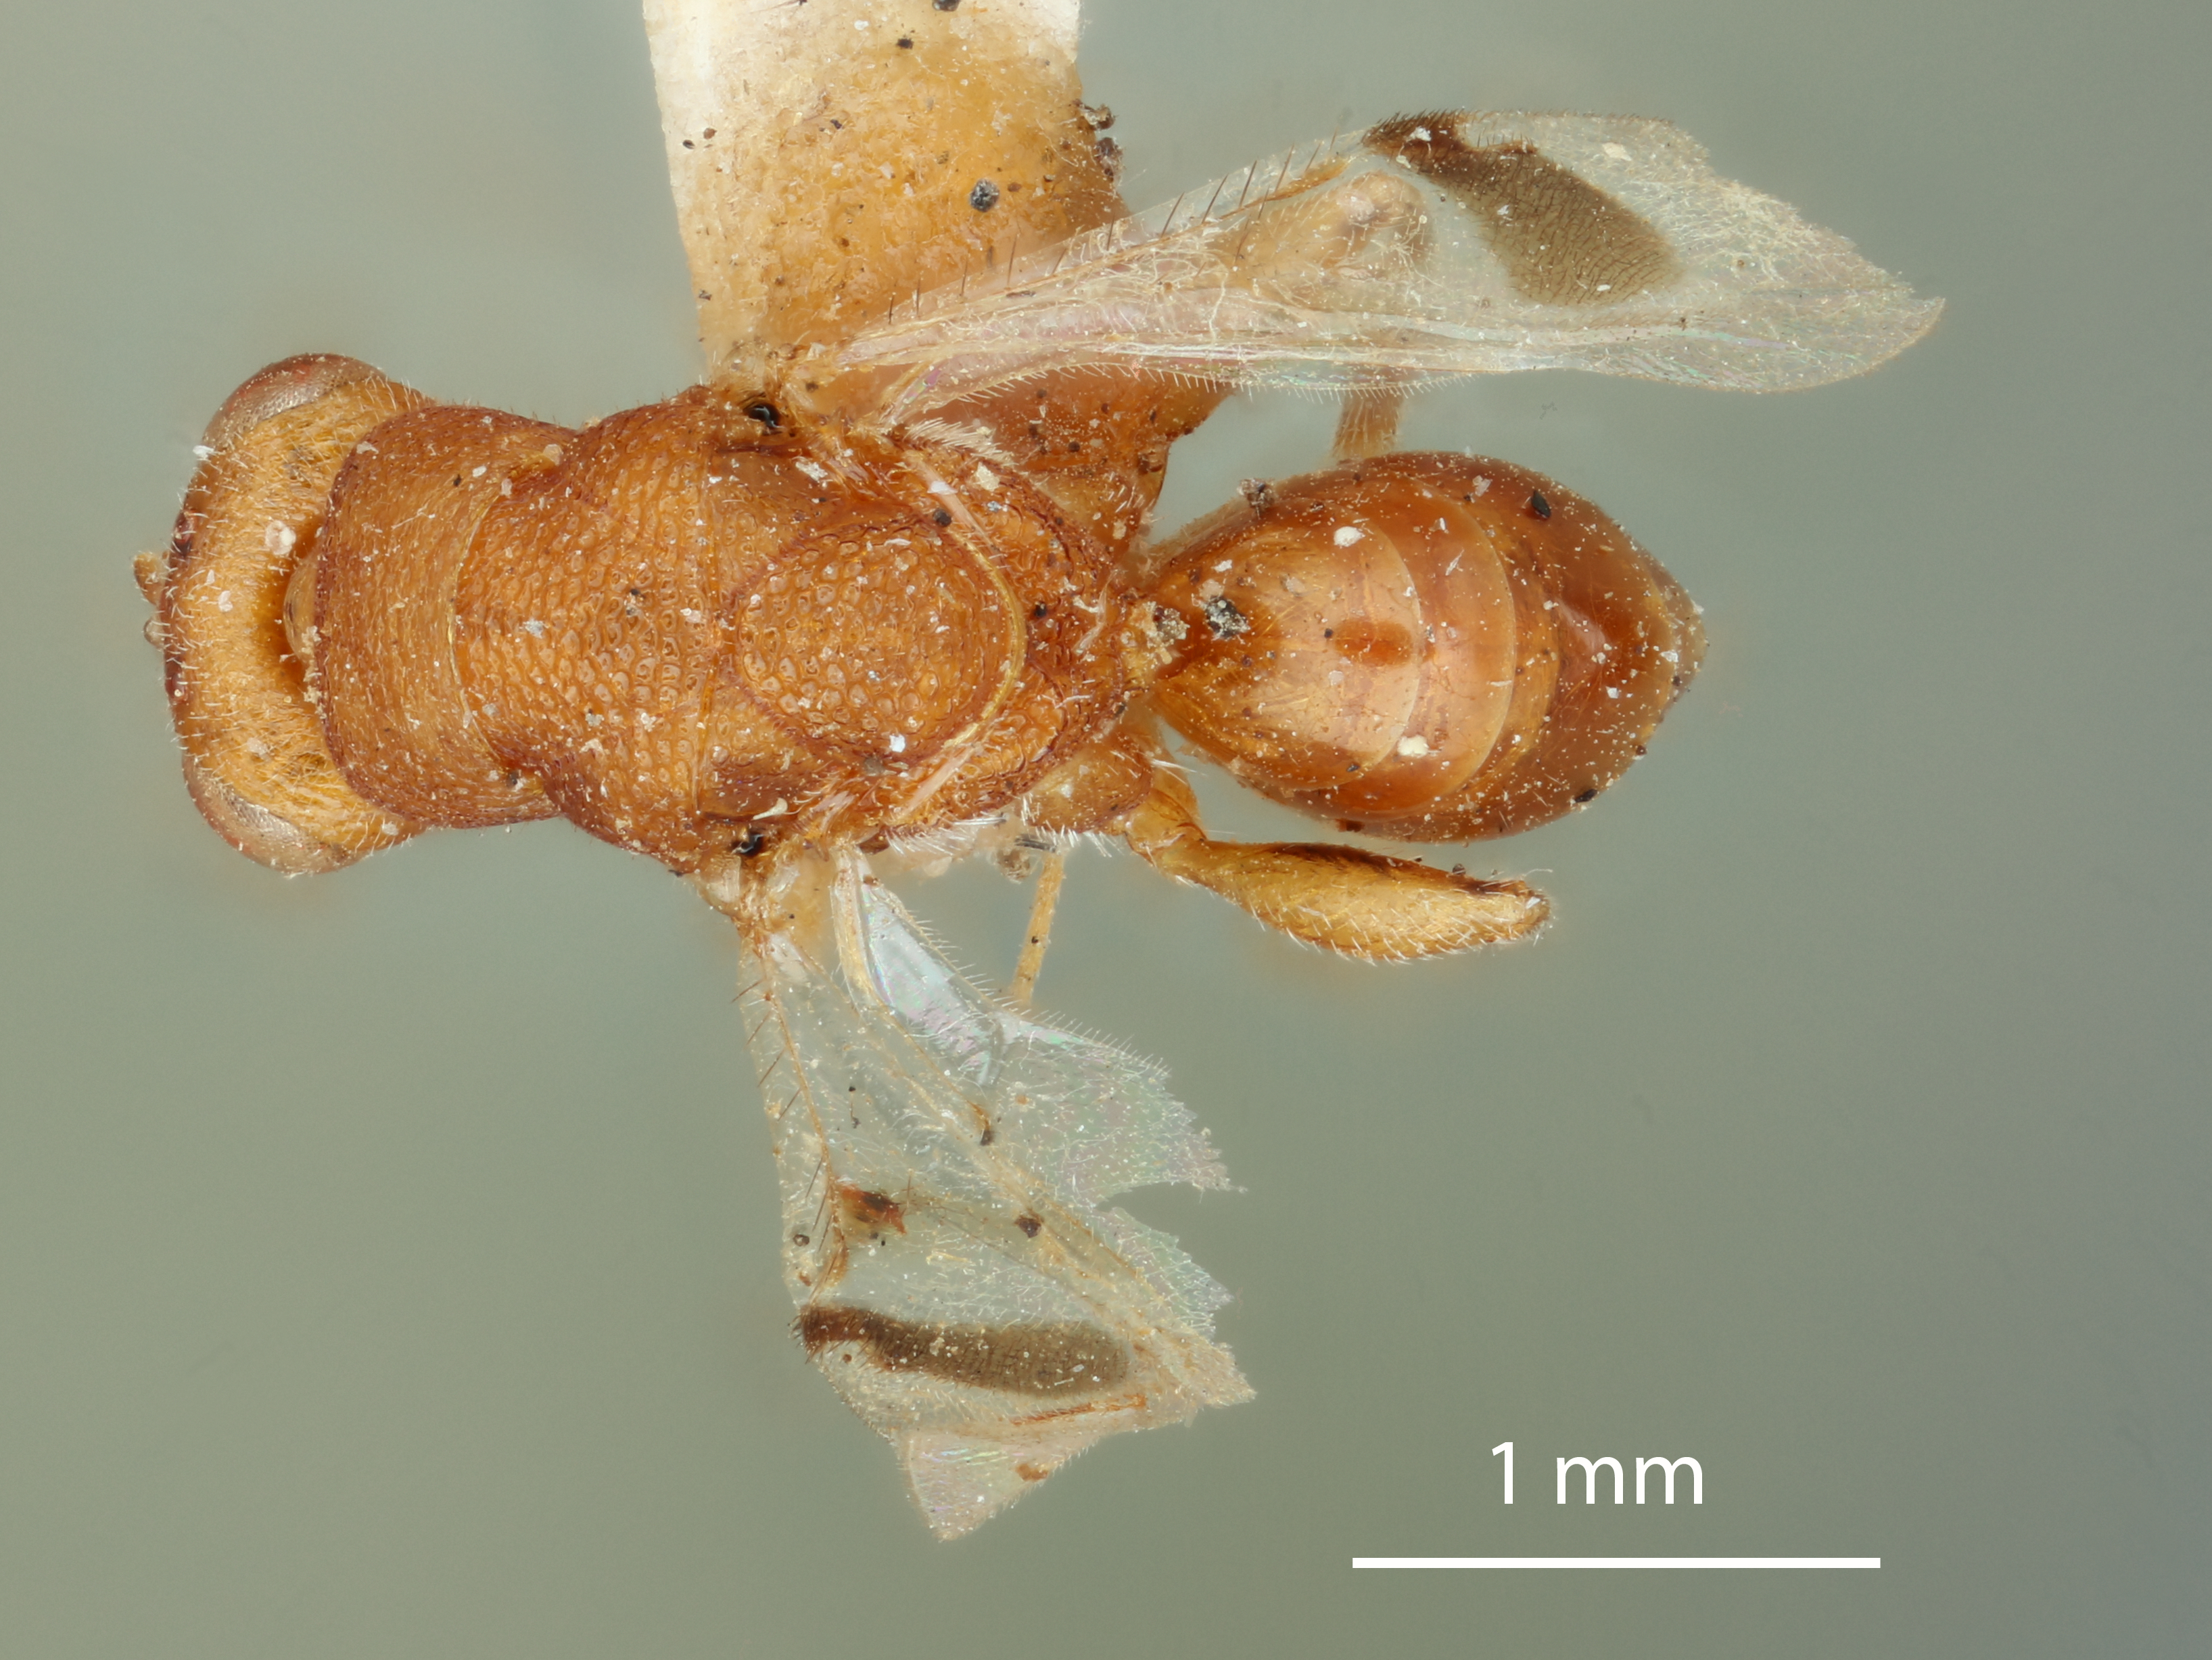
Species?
Decatoma flava
